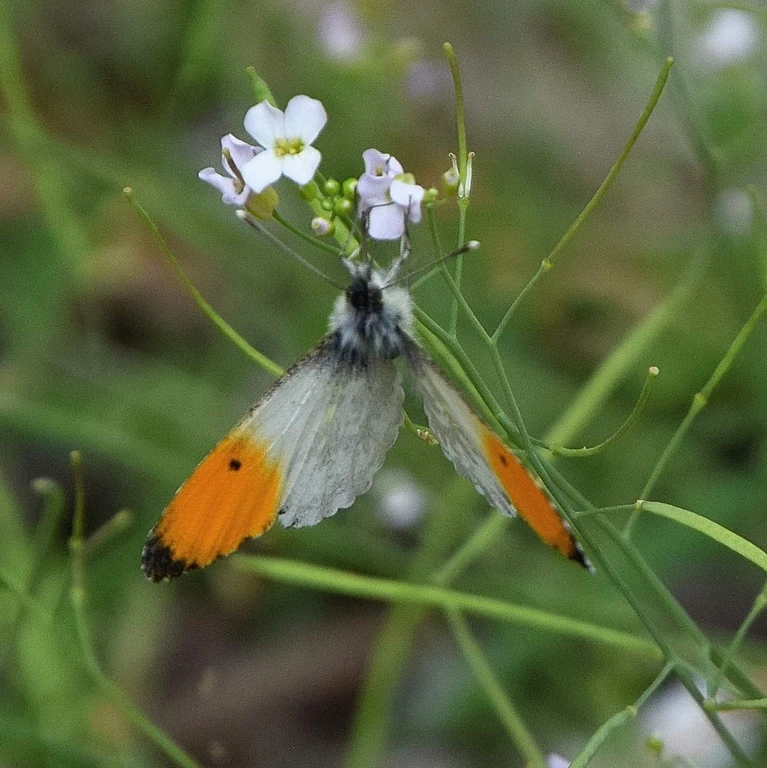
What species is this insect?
Anthocharis cardamines
